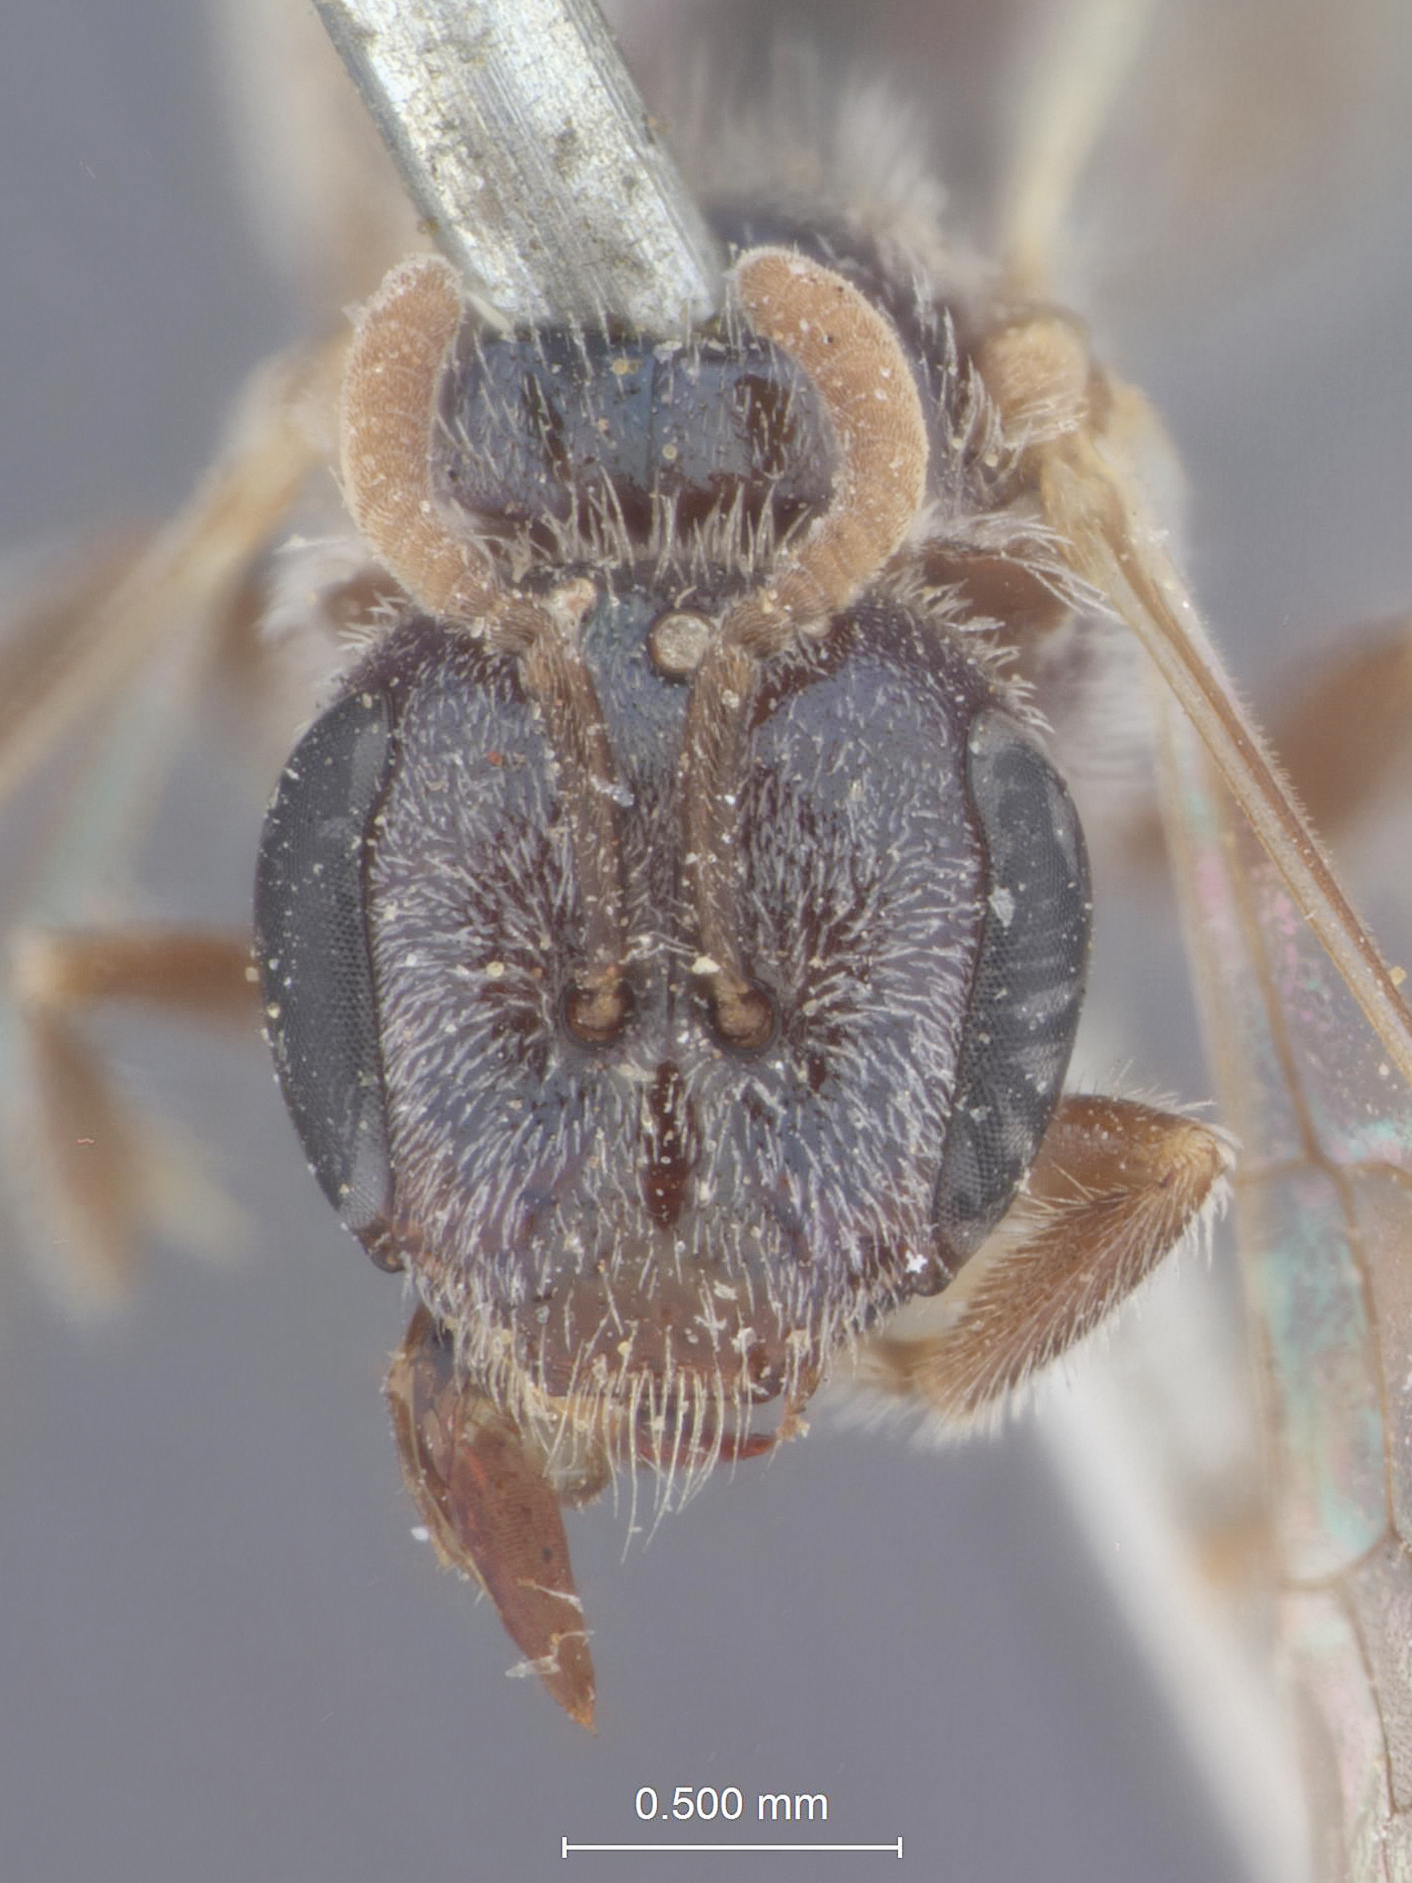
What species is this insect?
Halictus semibrunneus
